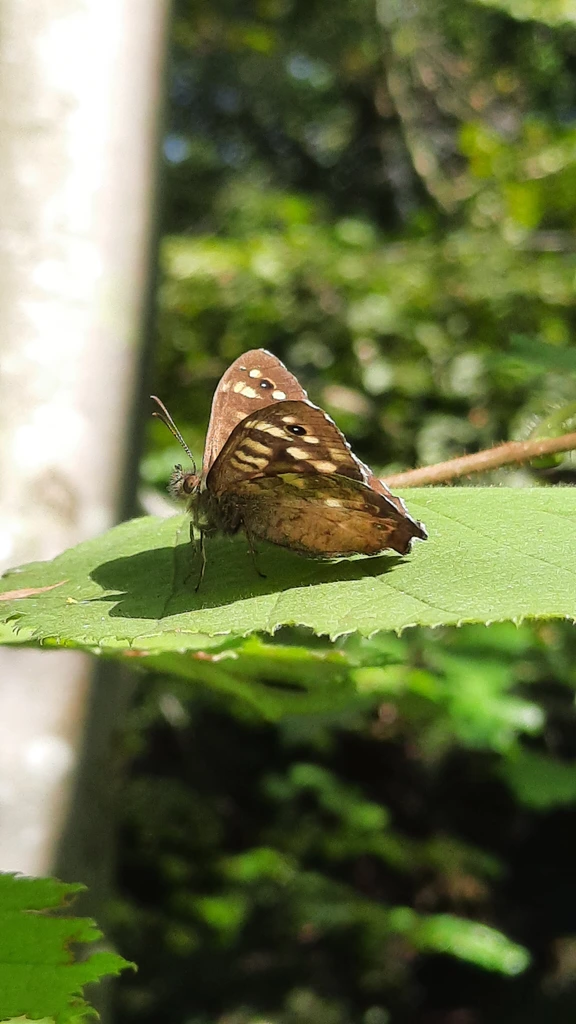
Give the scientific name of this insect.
Pararge aegeria
